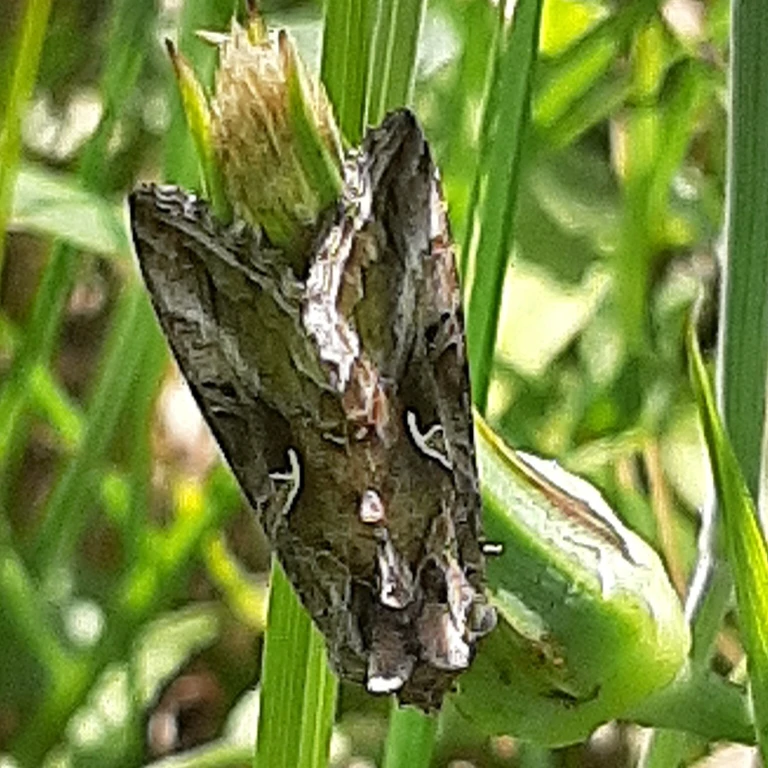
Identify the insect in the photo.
Autographa gamma
